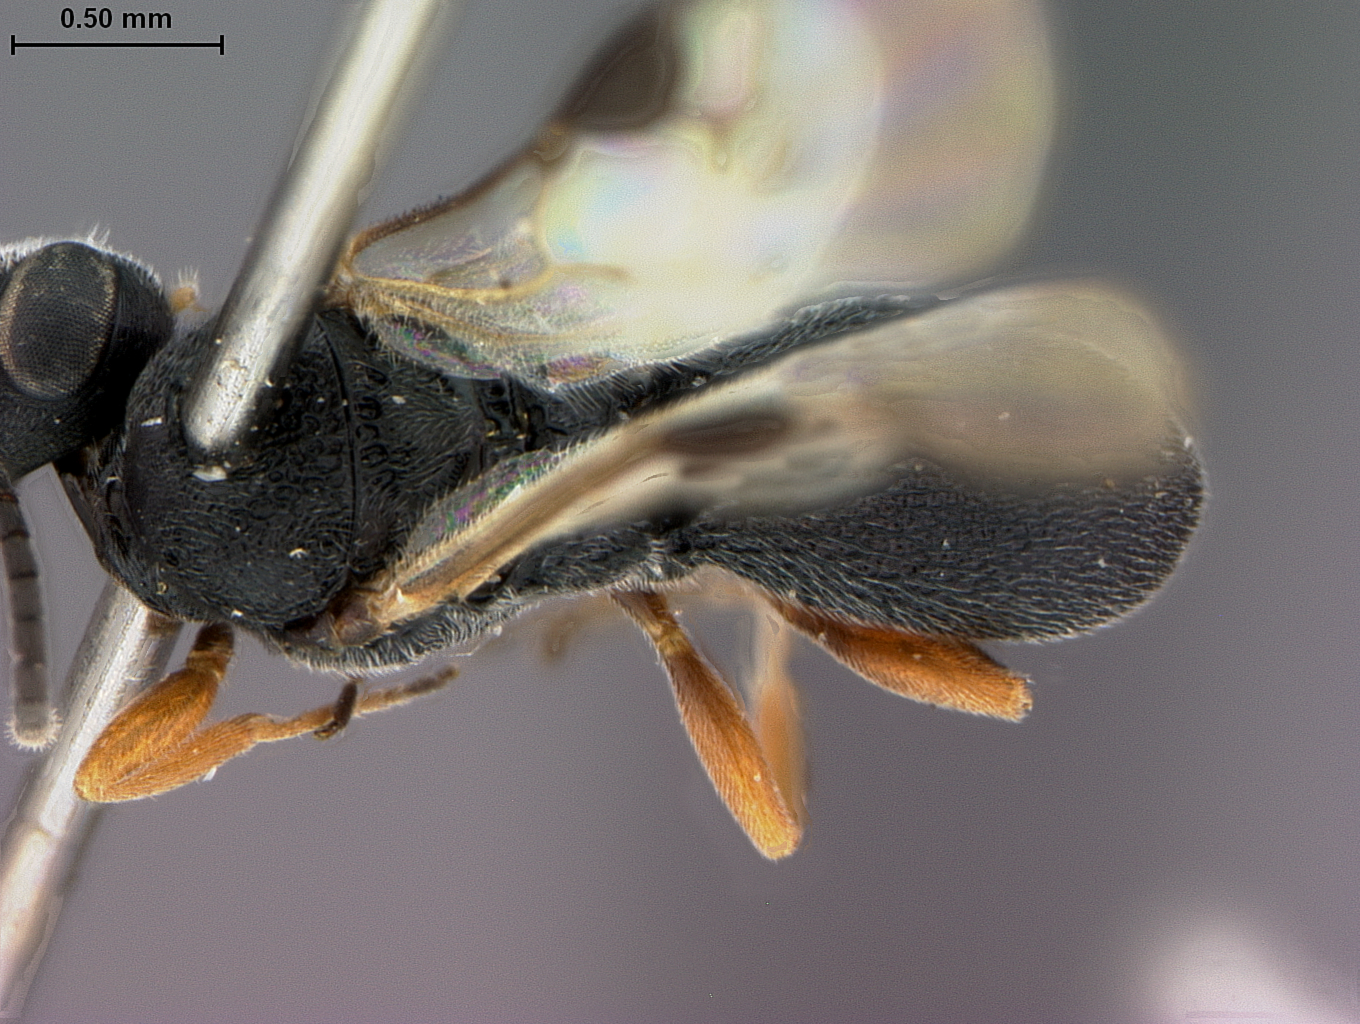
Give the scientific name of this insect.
Chelonus batrachedrae
